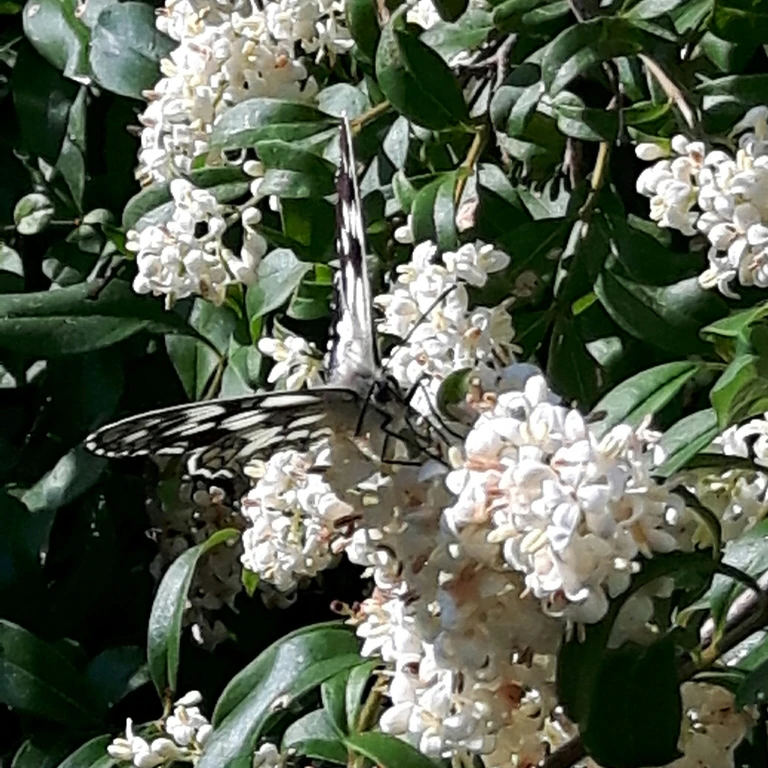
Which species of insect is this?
Melanargia galathea
